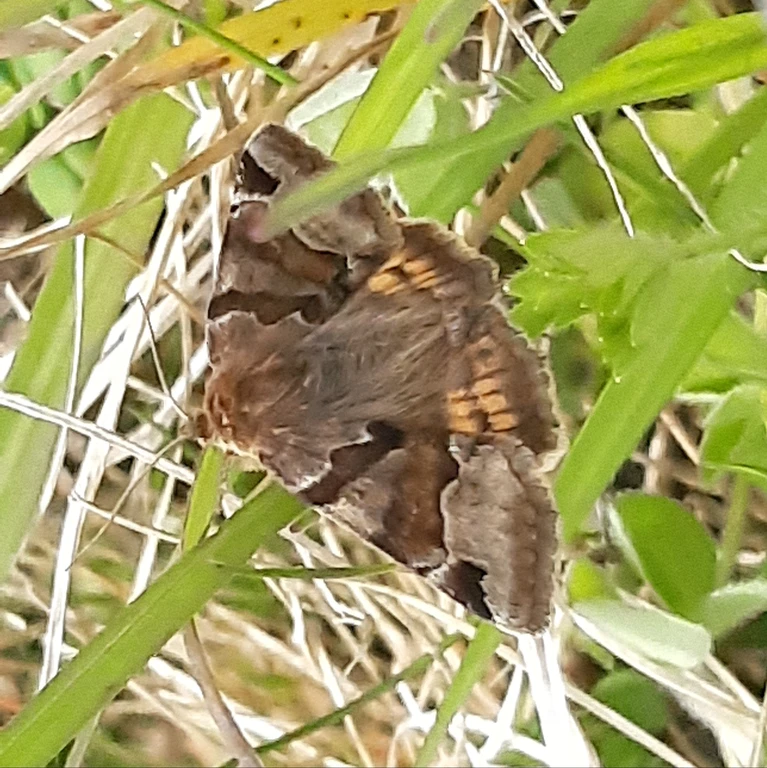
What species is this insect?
Euclidia glyphica
